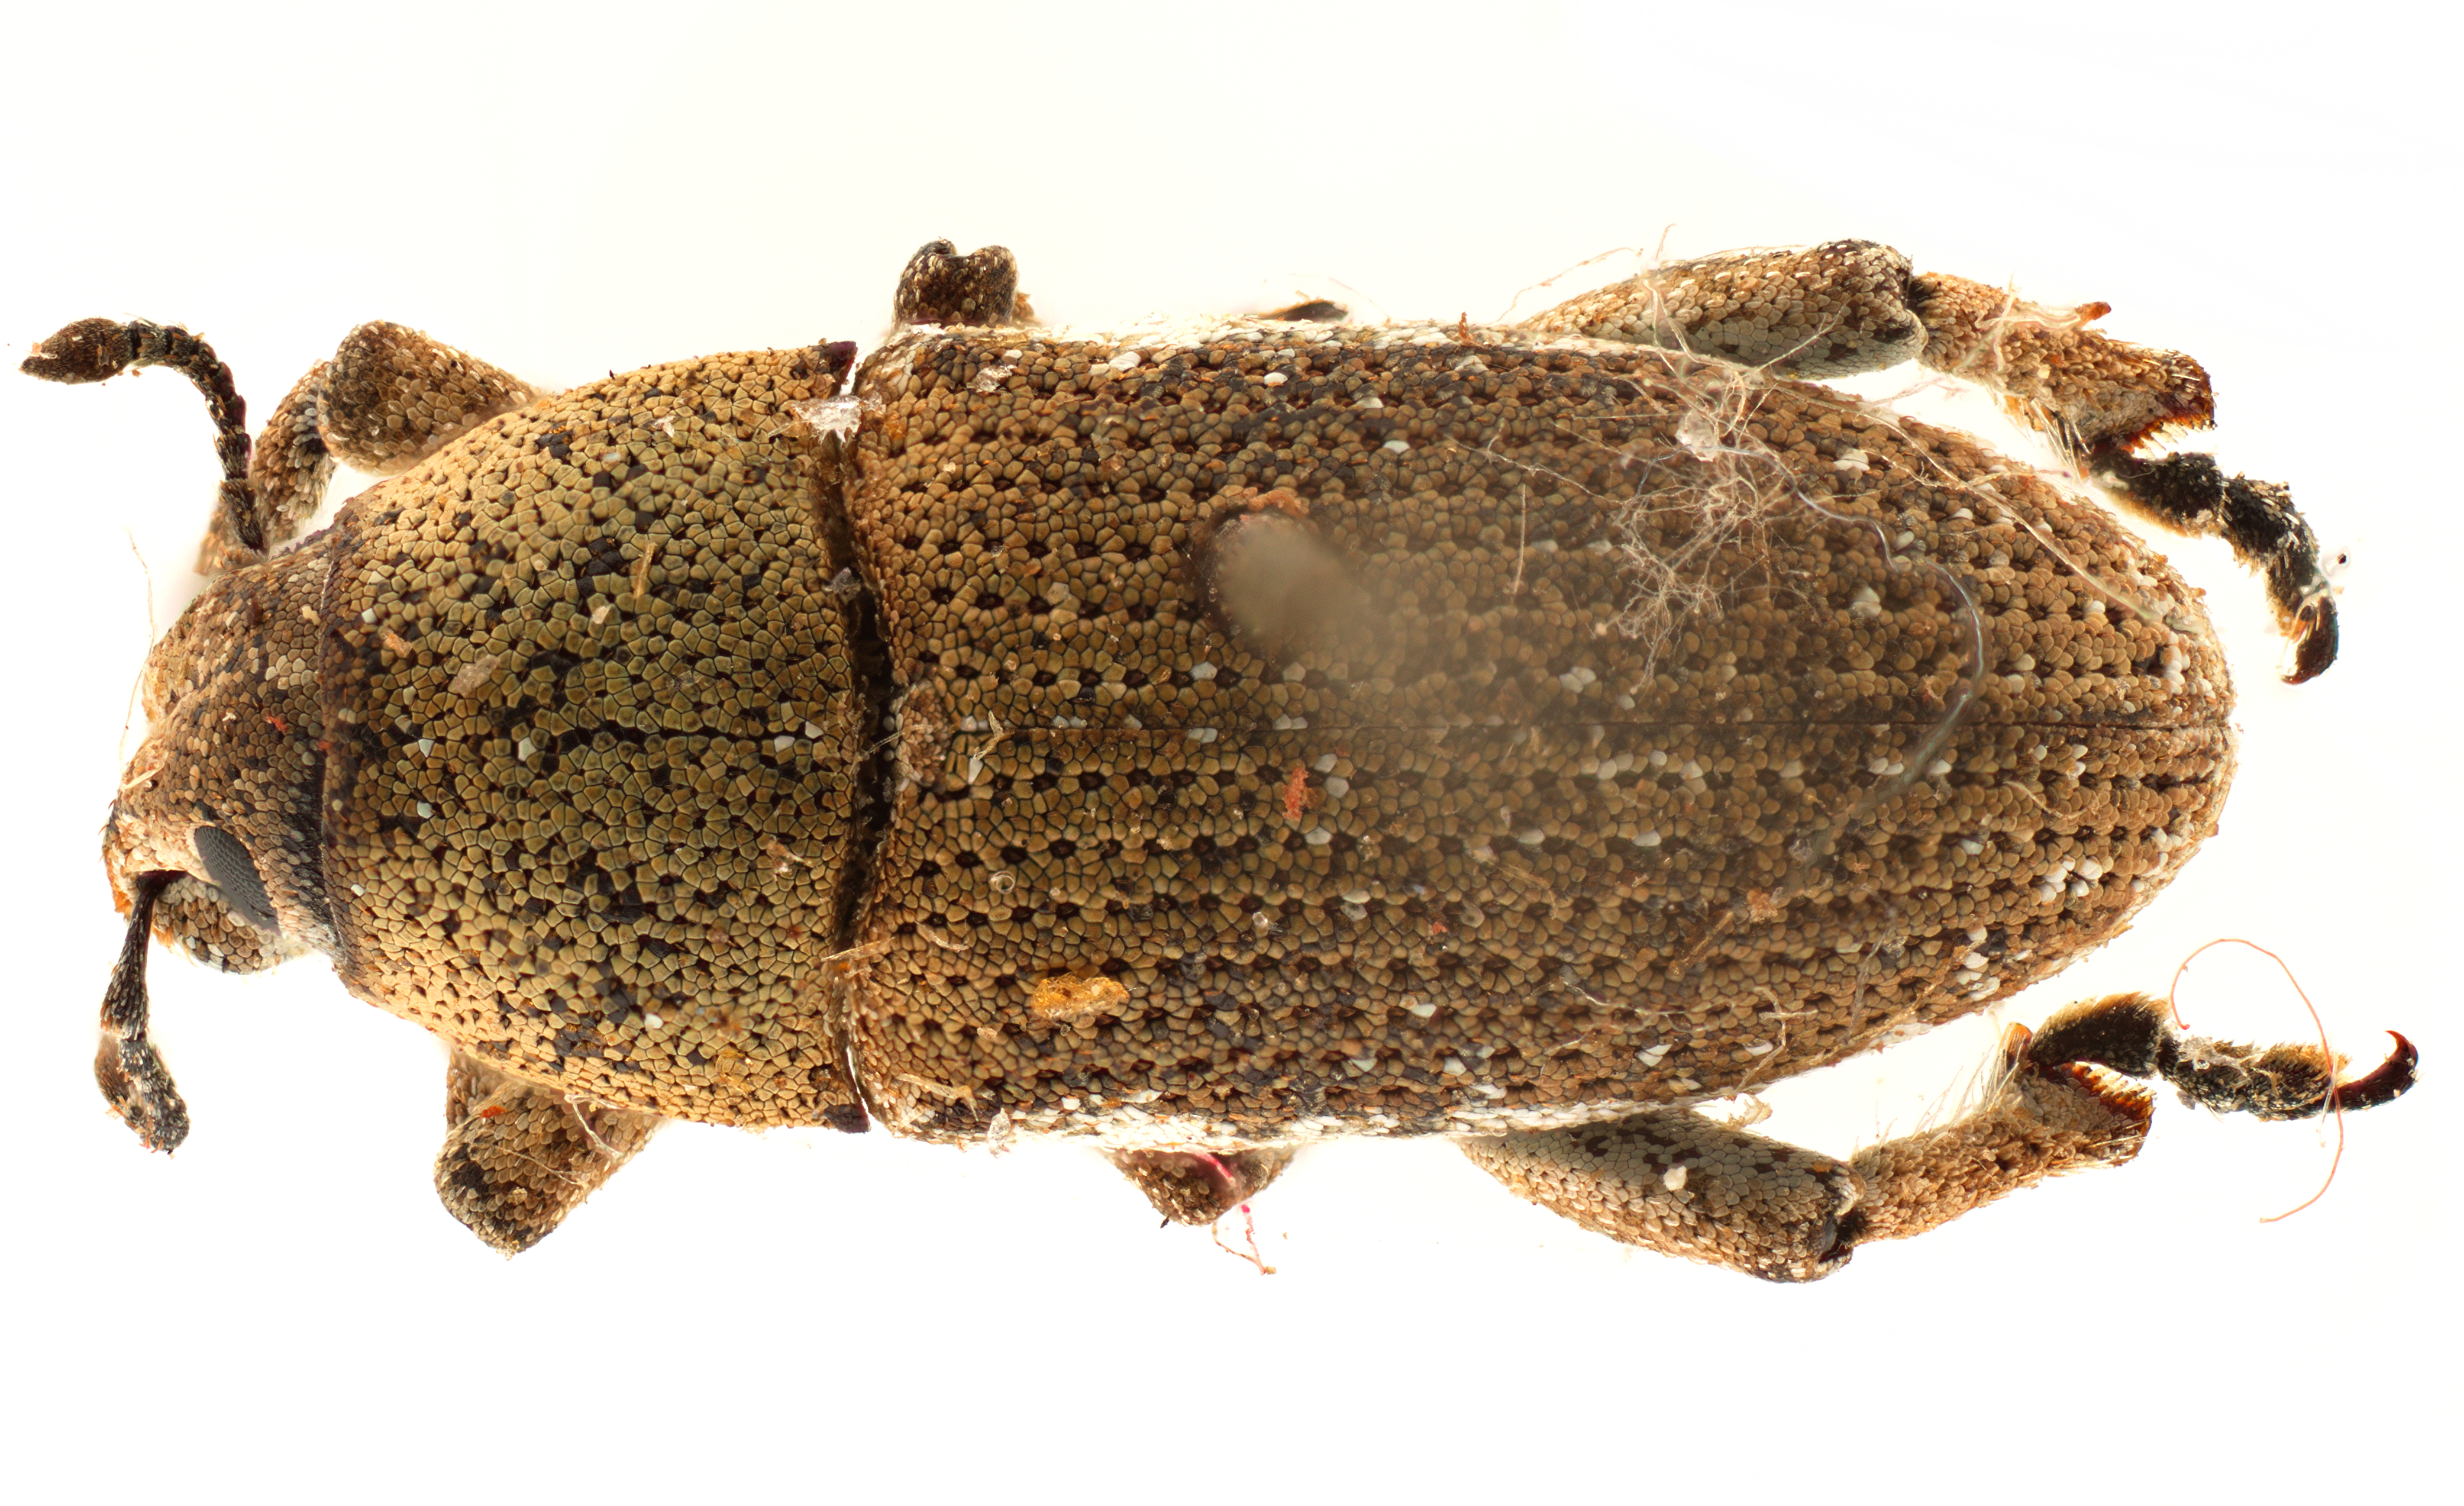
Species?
Pororhynchus albolateralis
